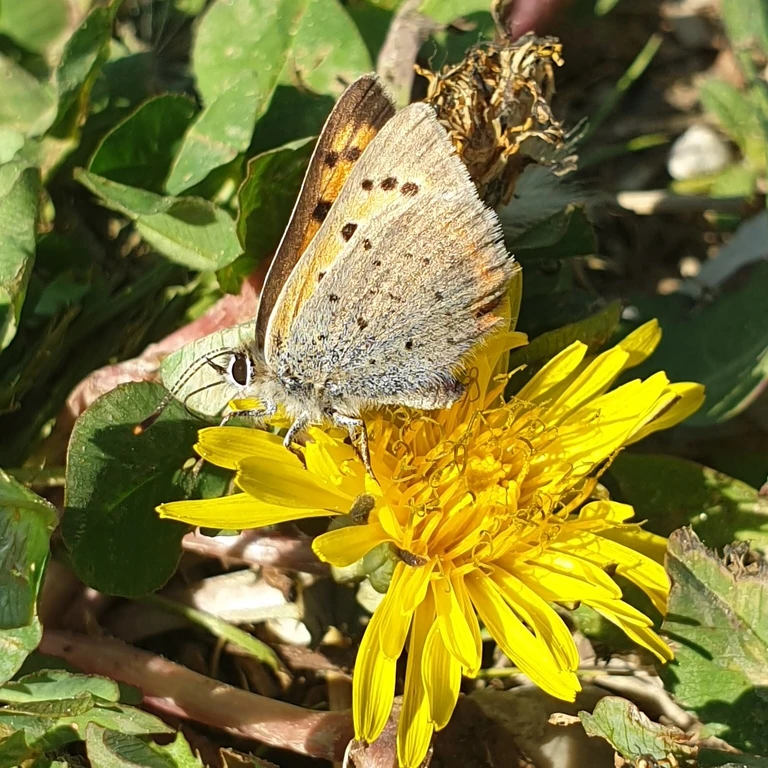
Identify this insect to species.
Lycaena phlaeas
